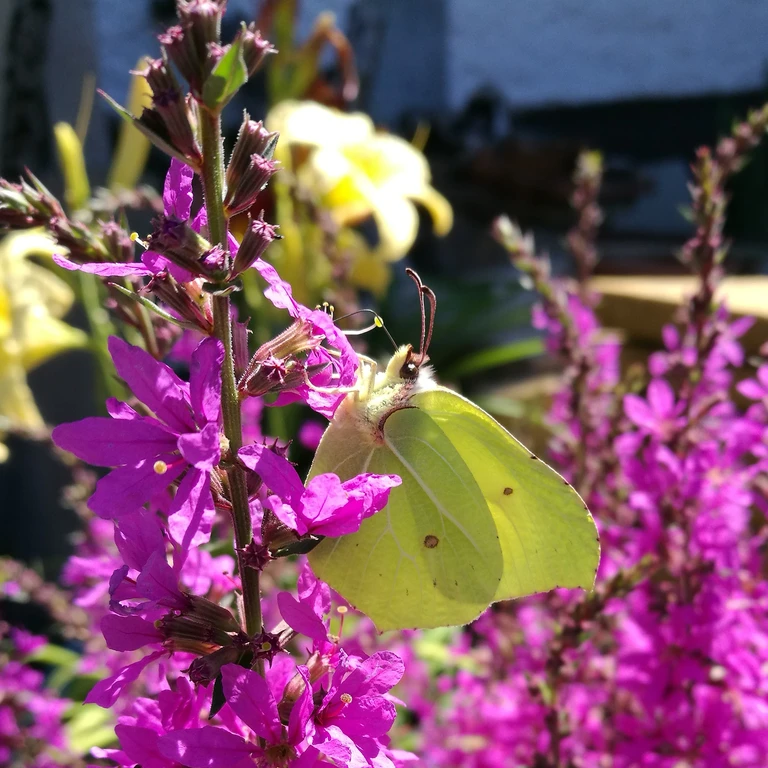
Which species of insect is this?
Gonepteryx rhamni
